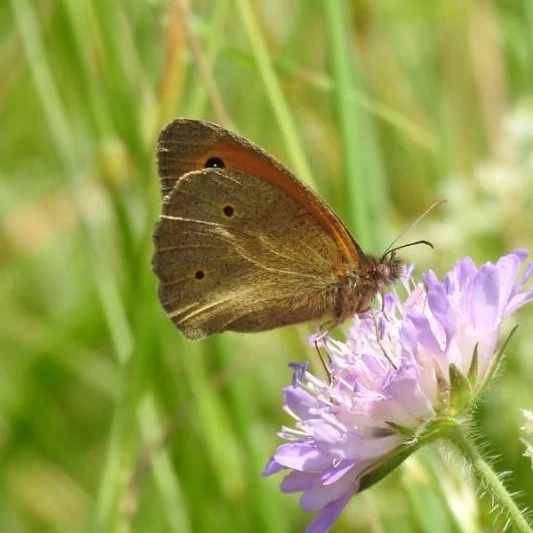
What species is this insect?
Maniola jurtina
